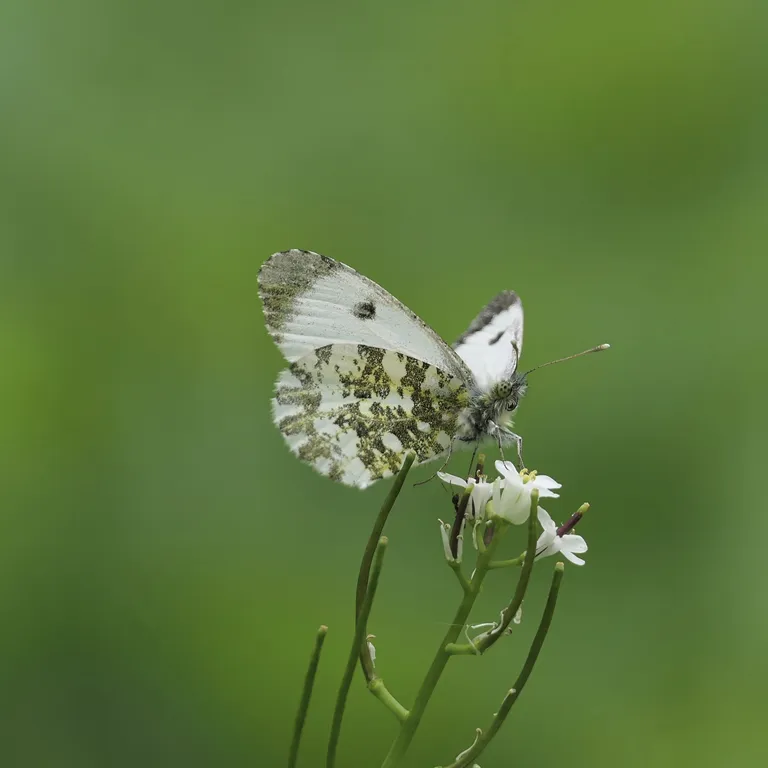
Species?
Anthocharis cardamines
